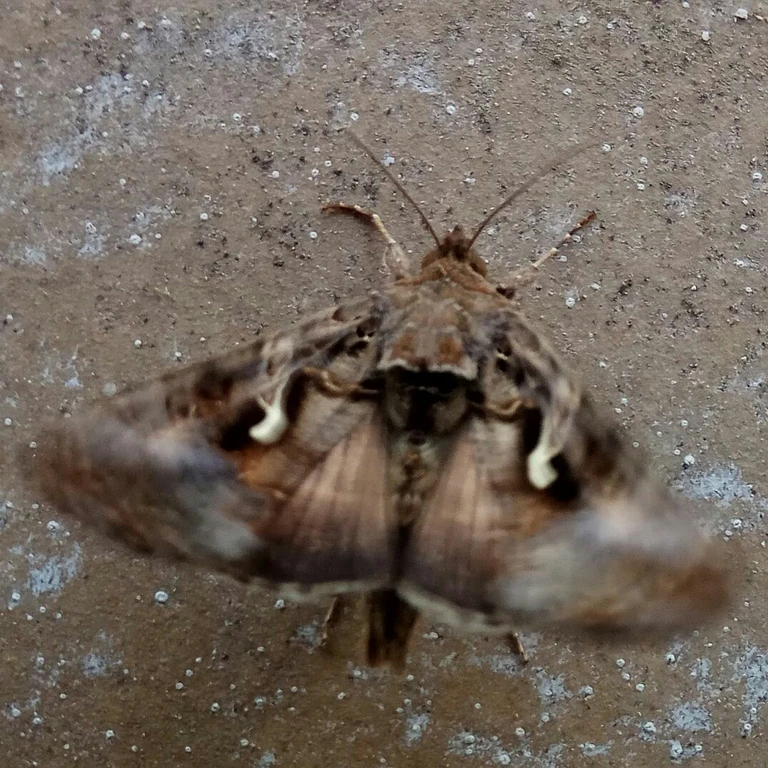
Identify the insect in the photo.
Autographa gamma
